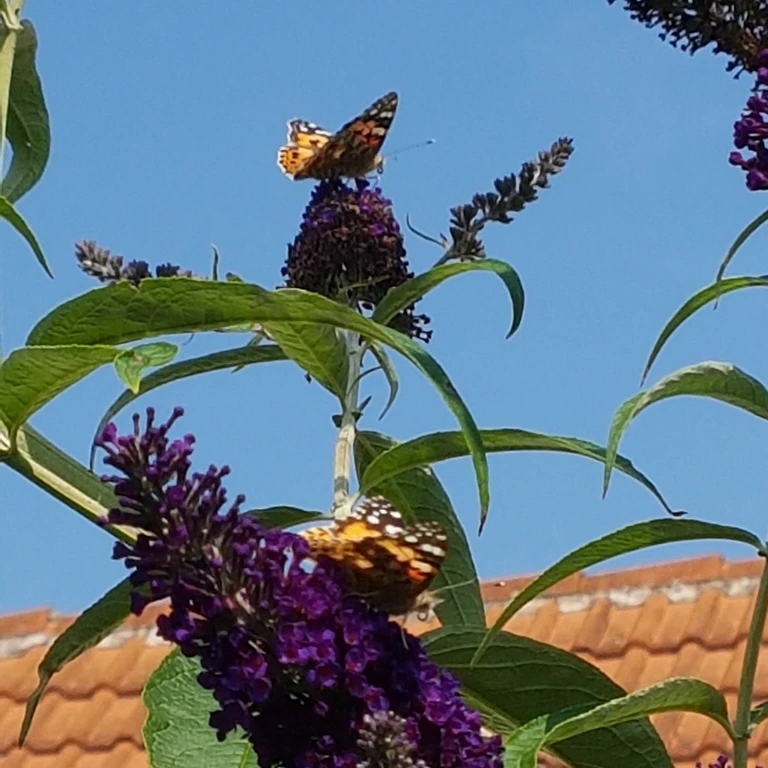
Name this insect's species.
Vanessa cardui
